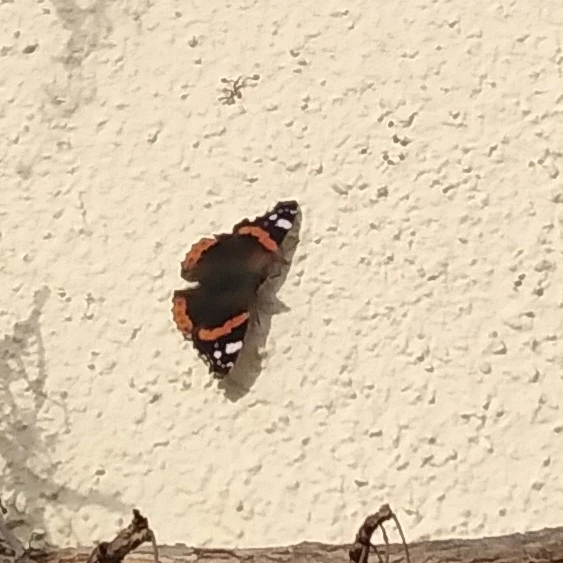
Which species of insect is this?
Vanessa atalanta
